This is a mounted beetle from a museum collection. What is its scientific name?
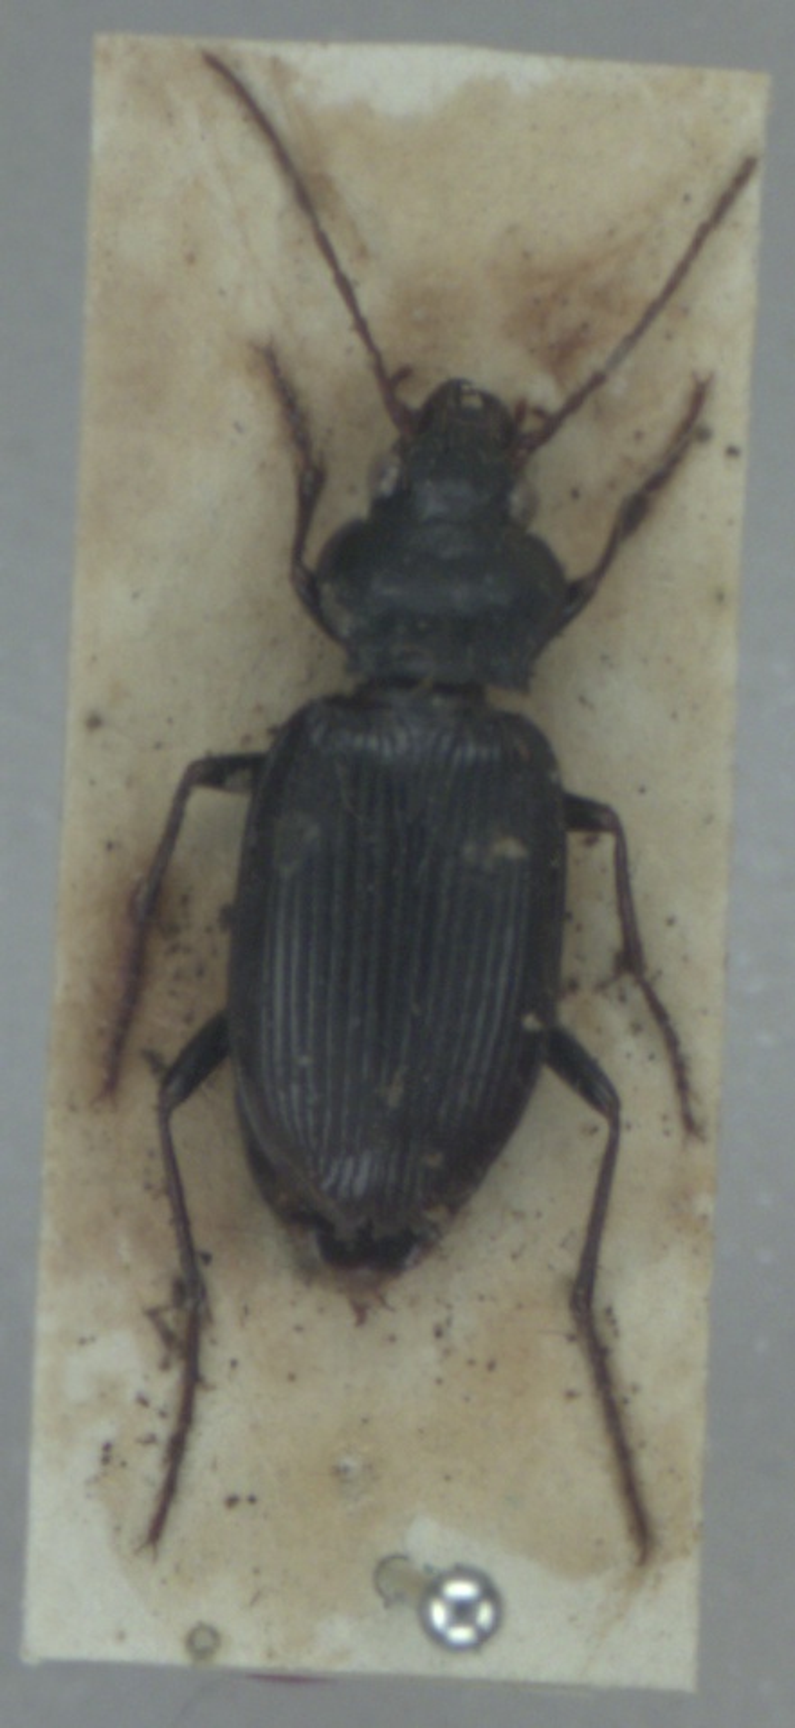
Nebria brevicollis
